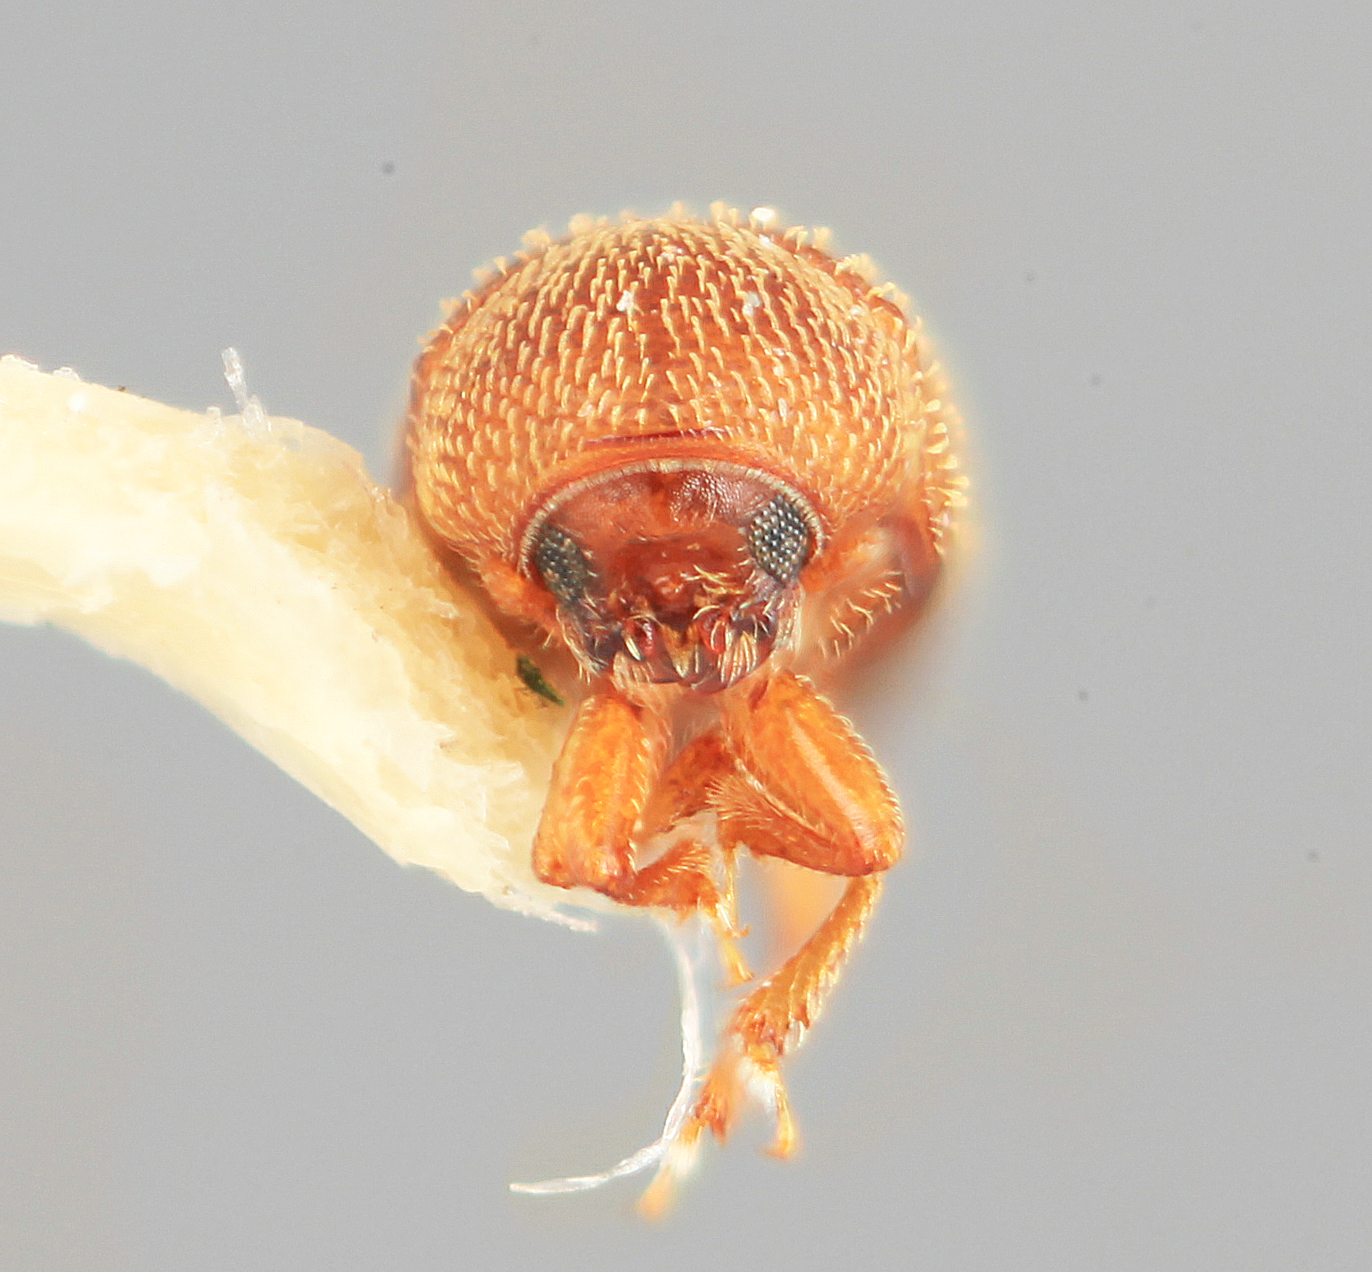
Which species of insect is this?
Spermophthorus aberrans
